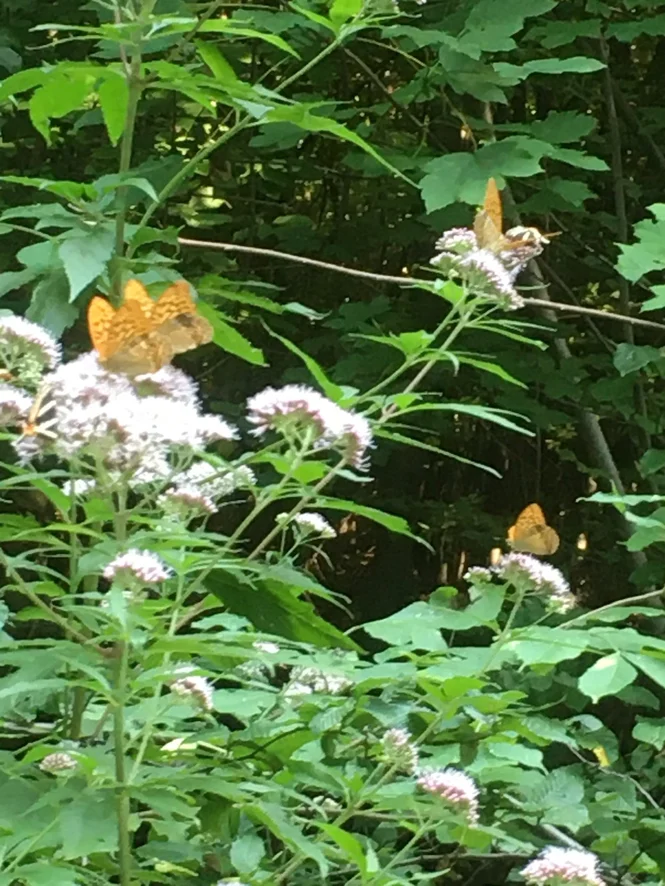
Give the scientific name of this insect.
Argynnis paphia
